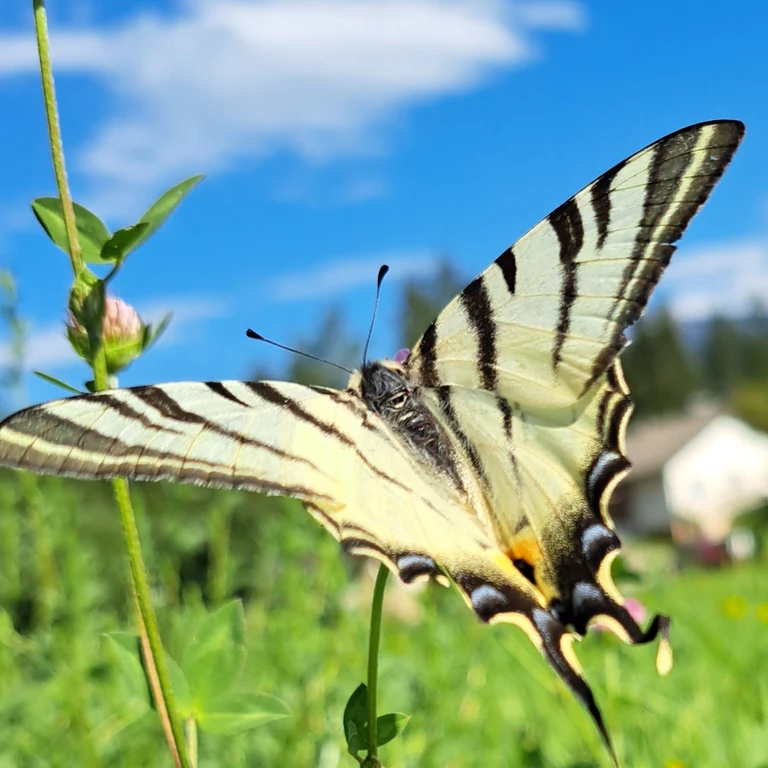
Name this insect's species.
Iphiclides podalirius
